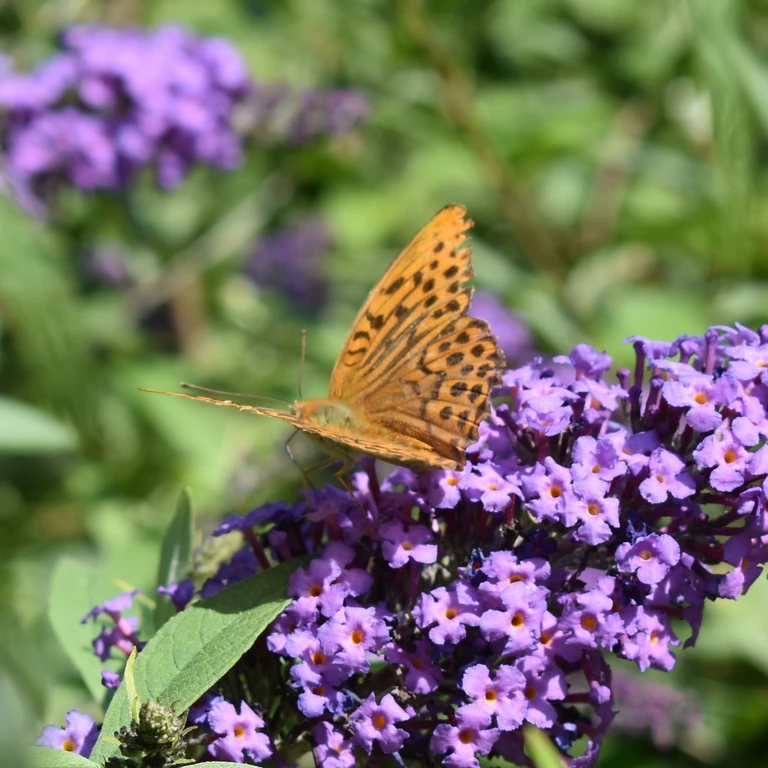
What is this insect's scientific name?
Argynnis paphia
